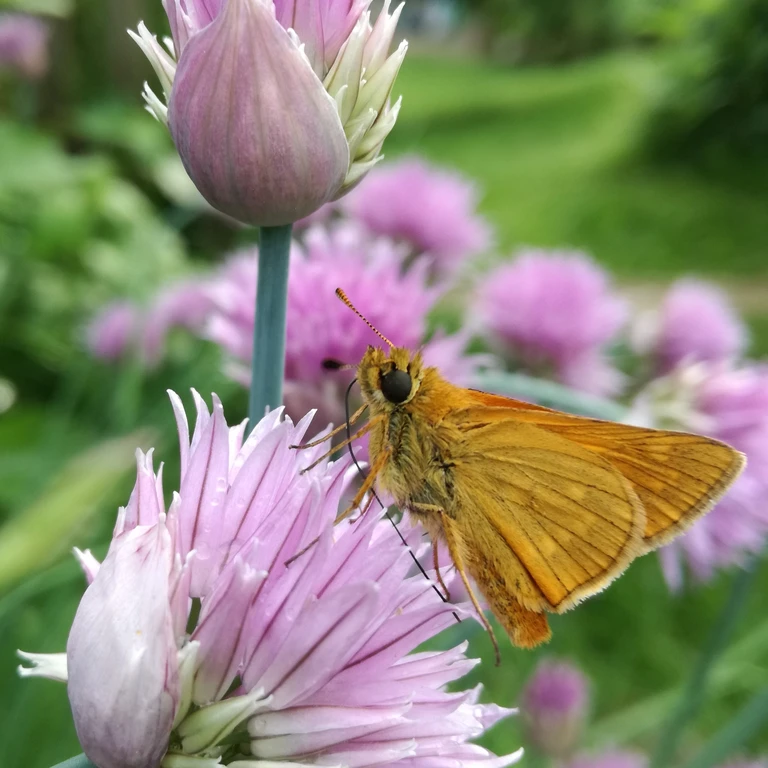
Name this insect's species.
Ochlodes sylvanus (also Ochlodes venata)
